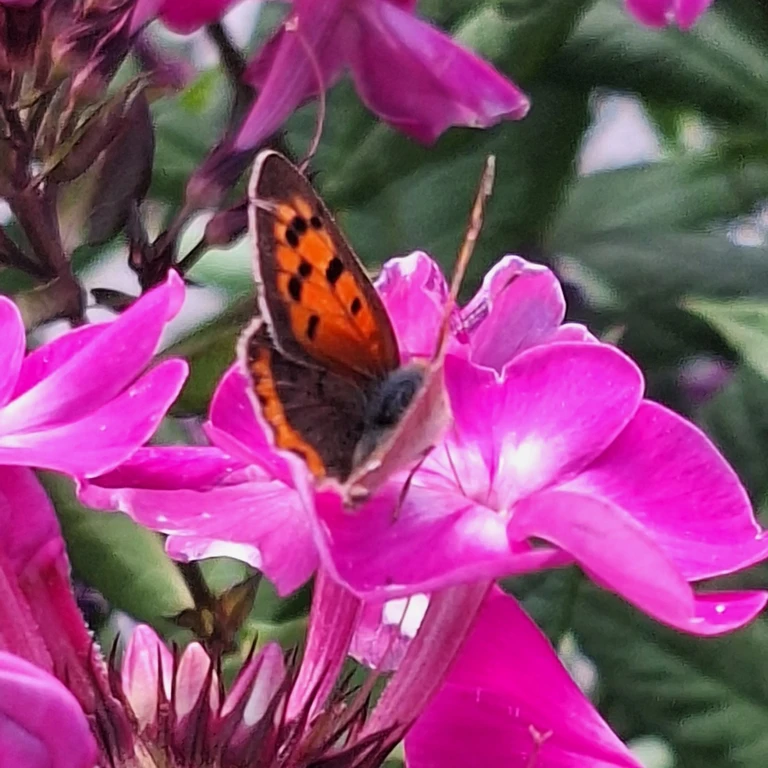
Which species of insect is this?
Lycaena phlaeas
